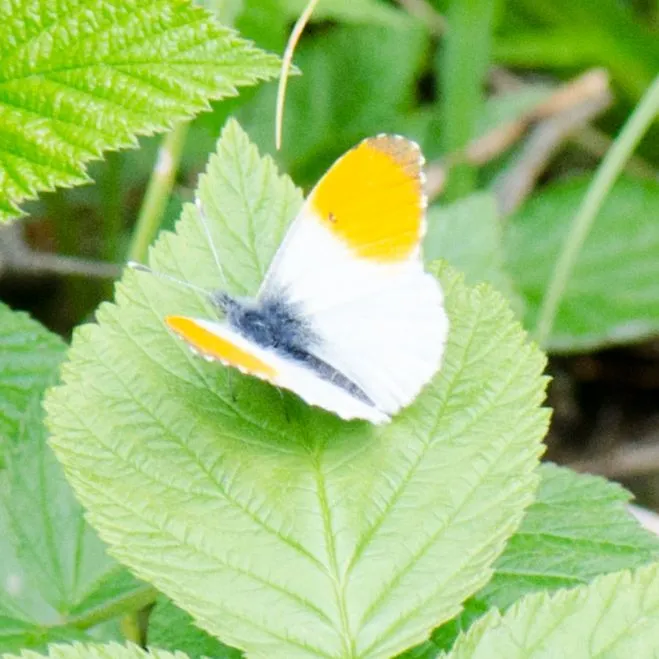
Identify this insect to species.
Anthocharis cardamines
